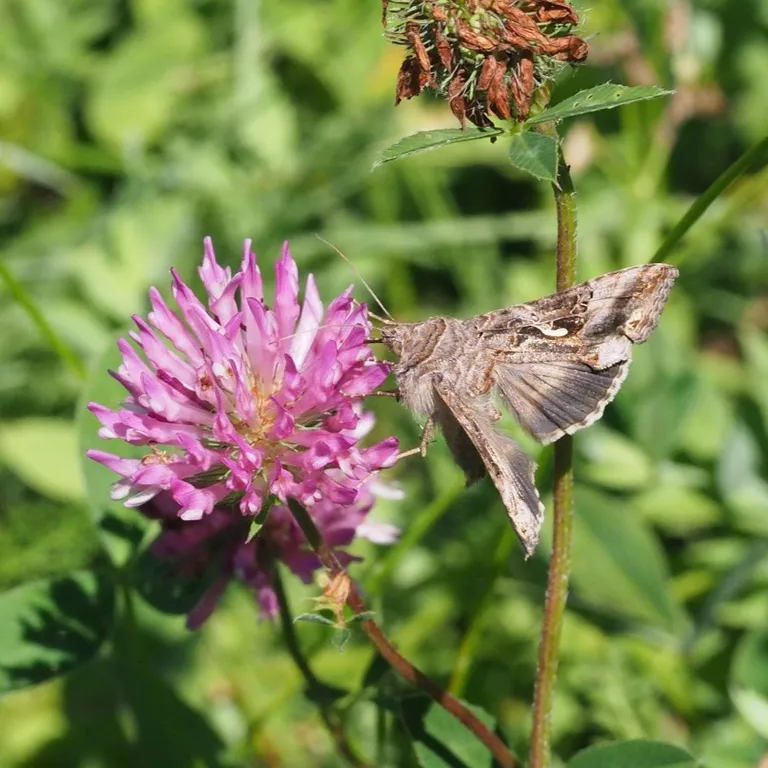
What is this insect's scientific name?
Autographa gamma
